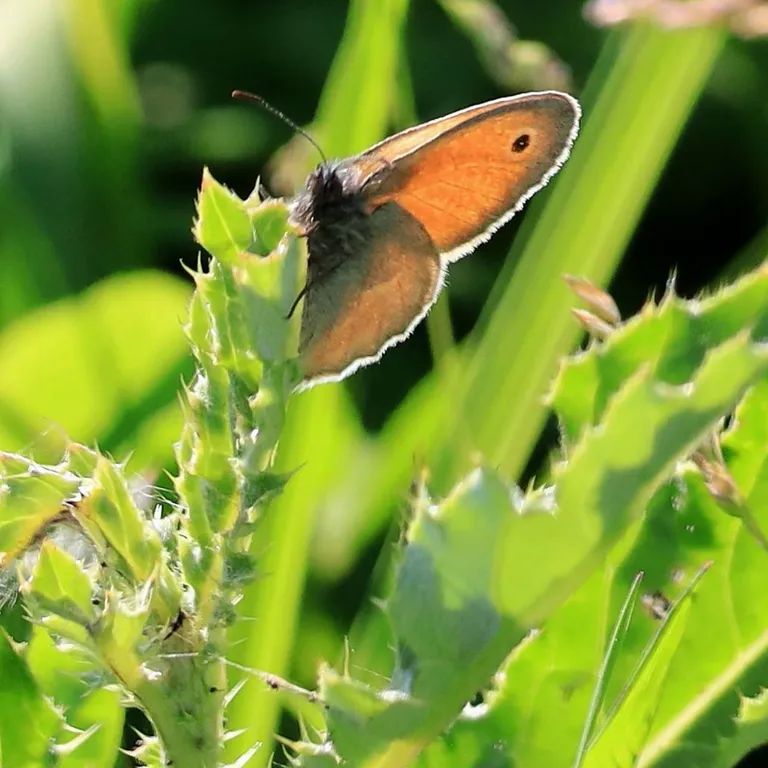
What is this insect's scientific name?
Coenonympha pamphilus
